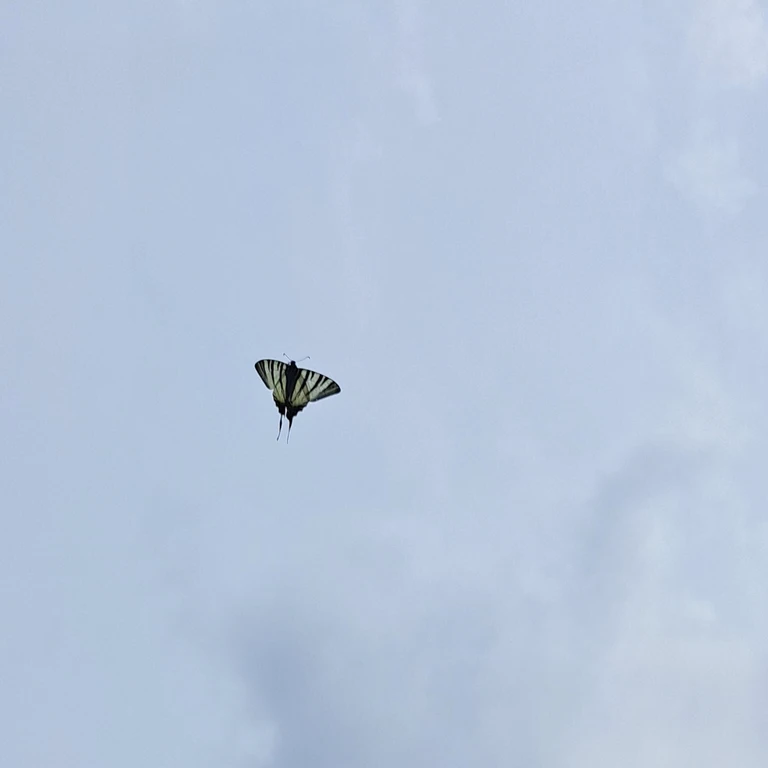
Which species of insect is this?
Iphiclides podalirius
